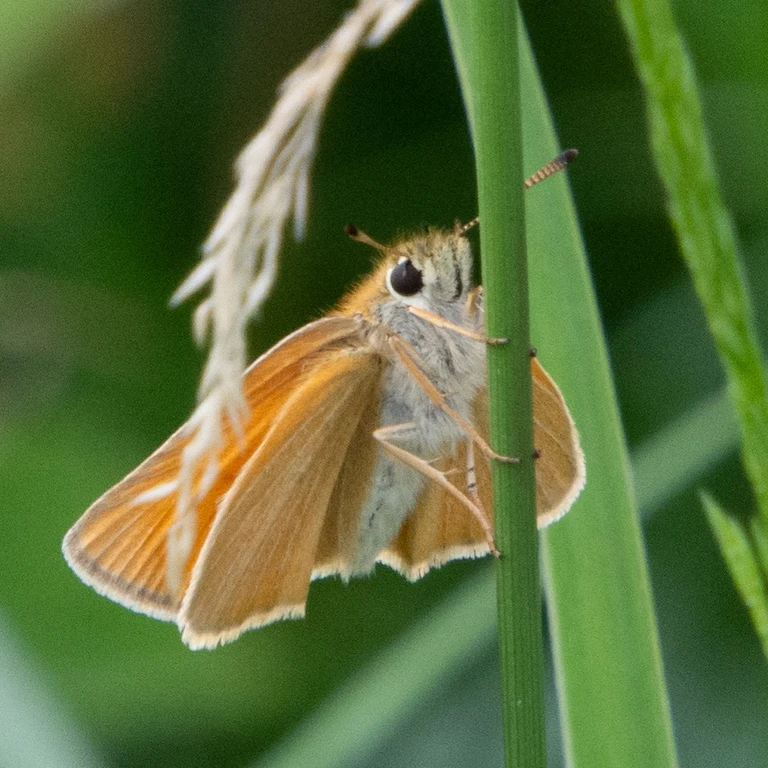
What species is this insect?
Thymelicus lineola
